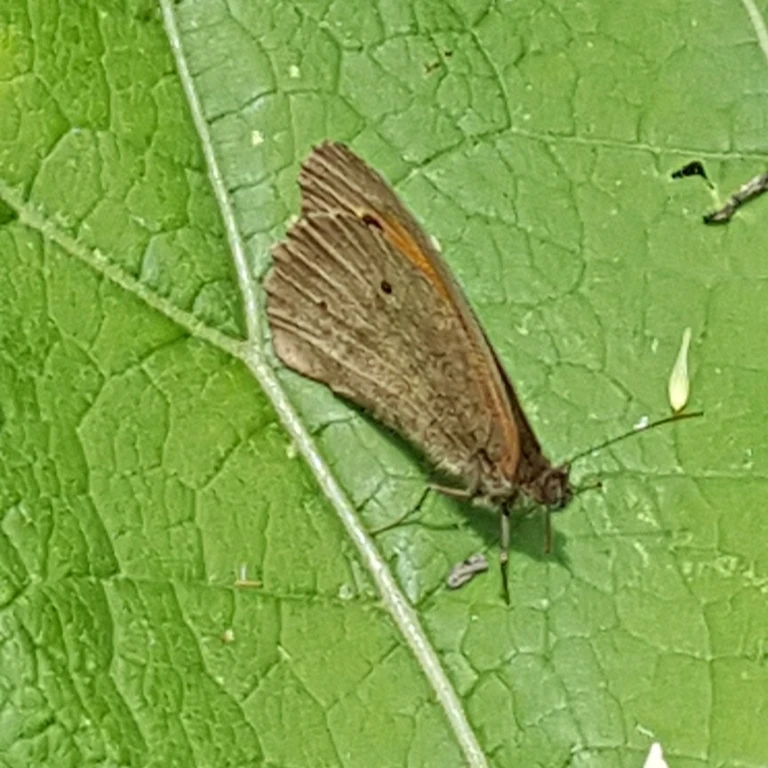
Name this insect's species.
Maniola jurtina
